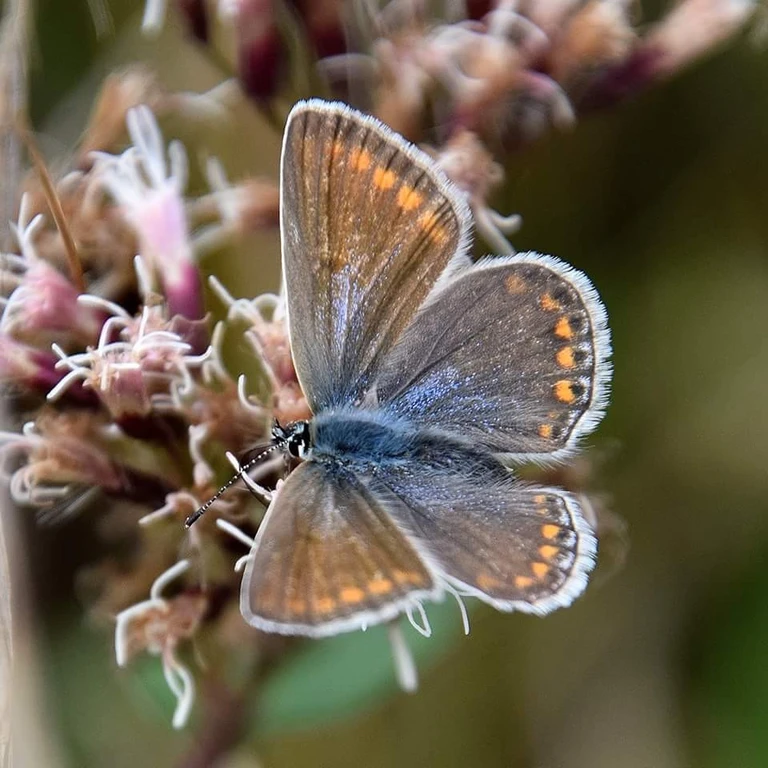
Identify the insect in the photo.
Polyommatus icarus
